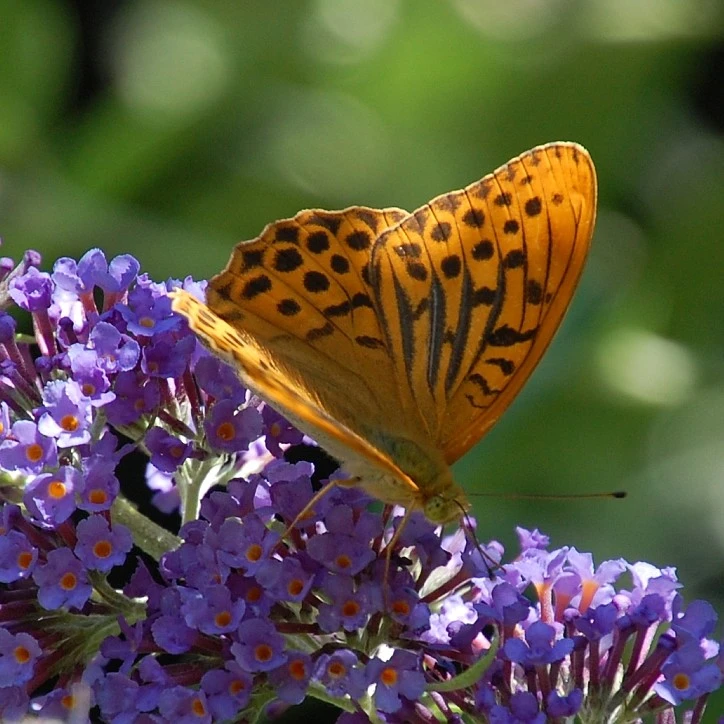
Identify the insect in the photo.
Argynnis paphia
